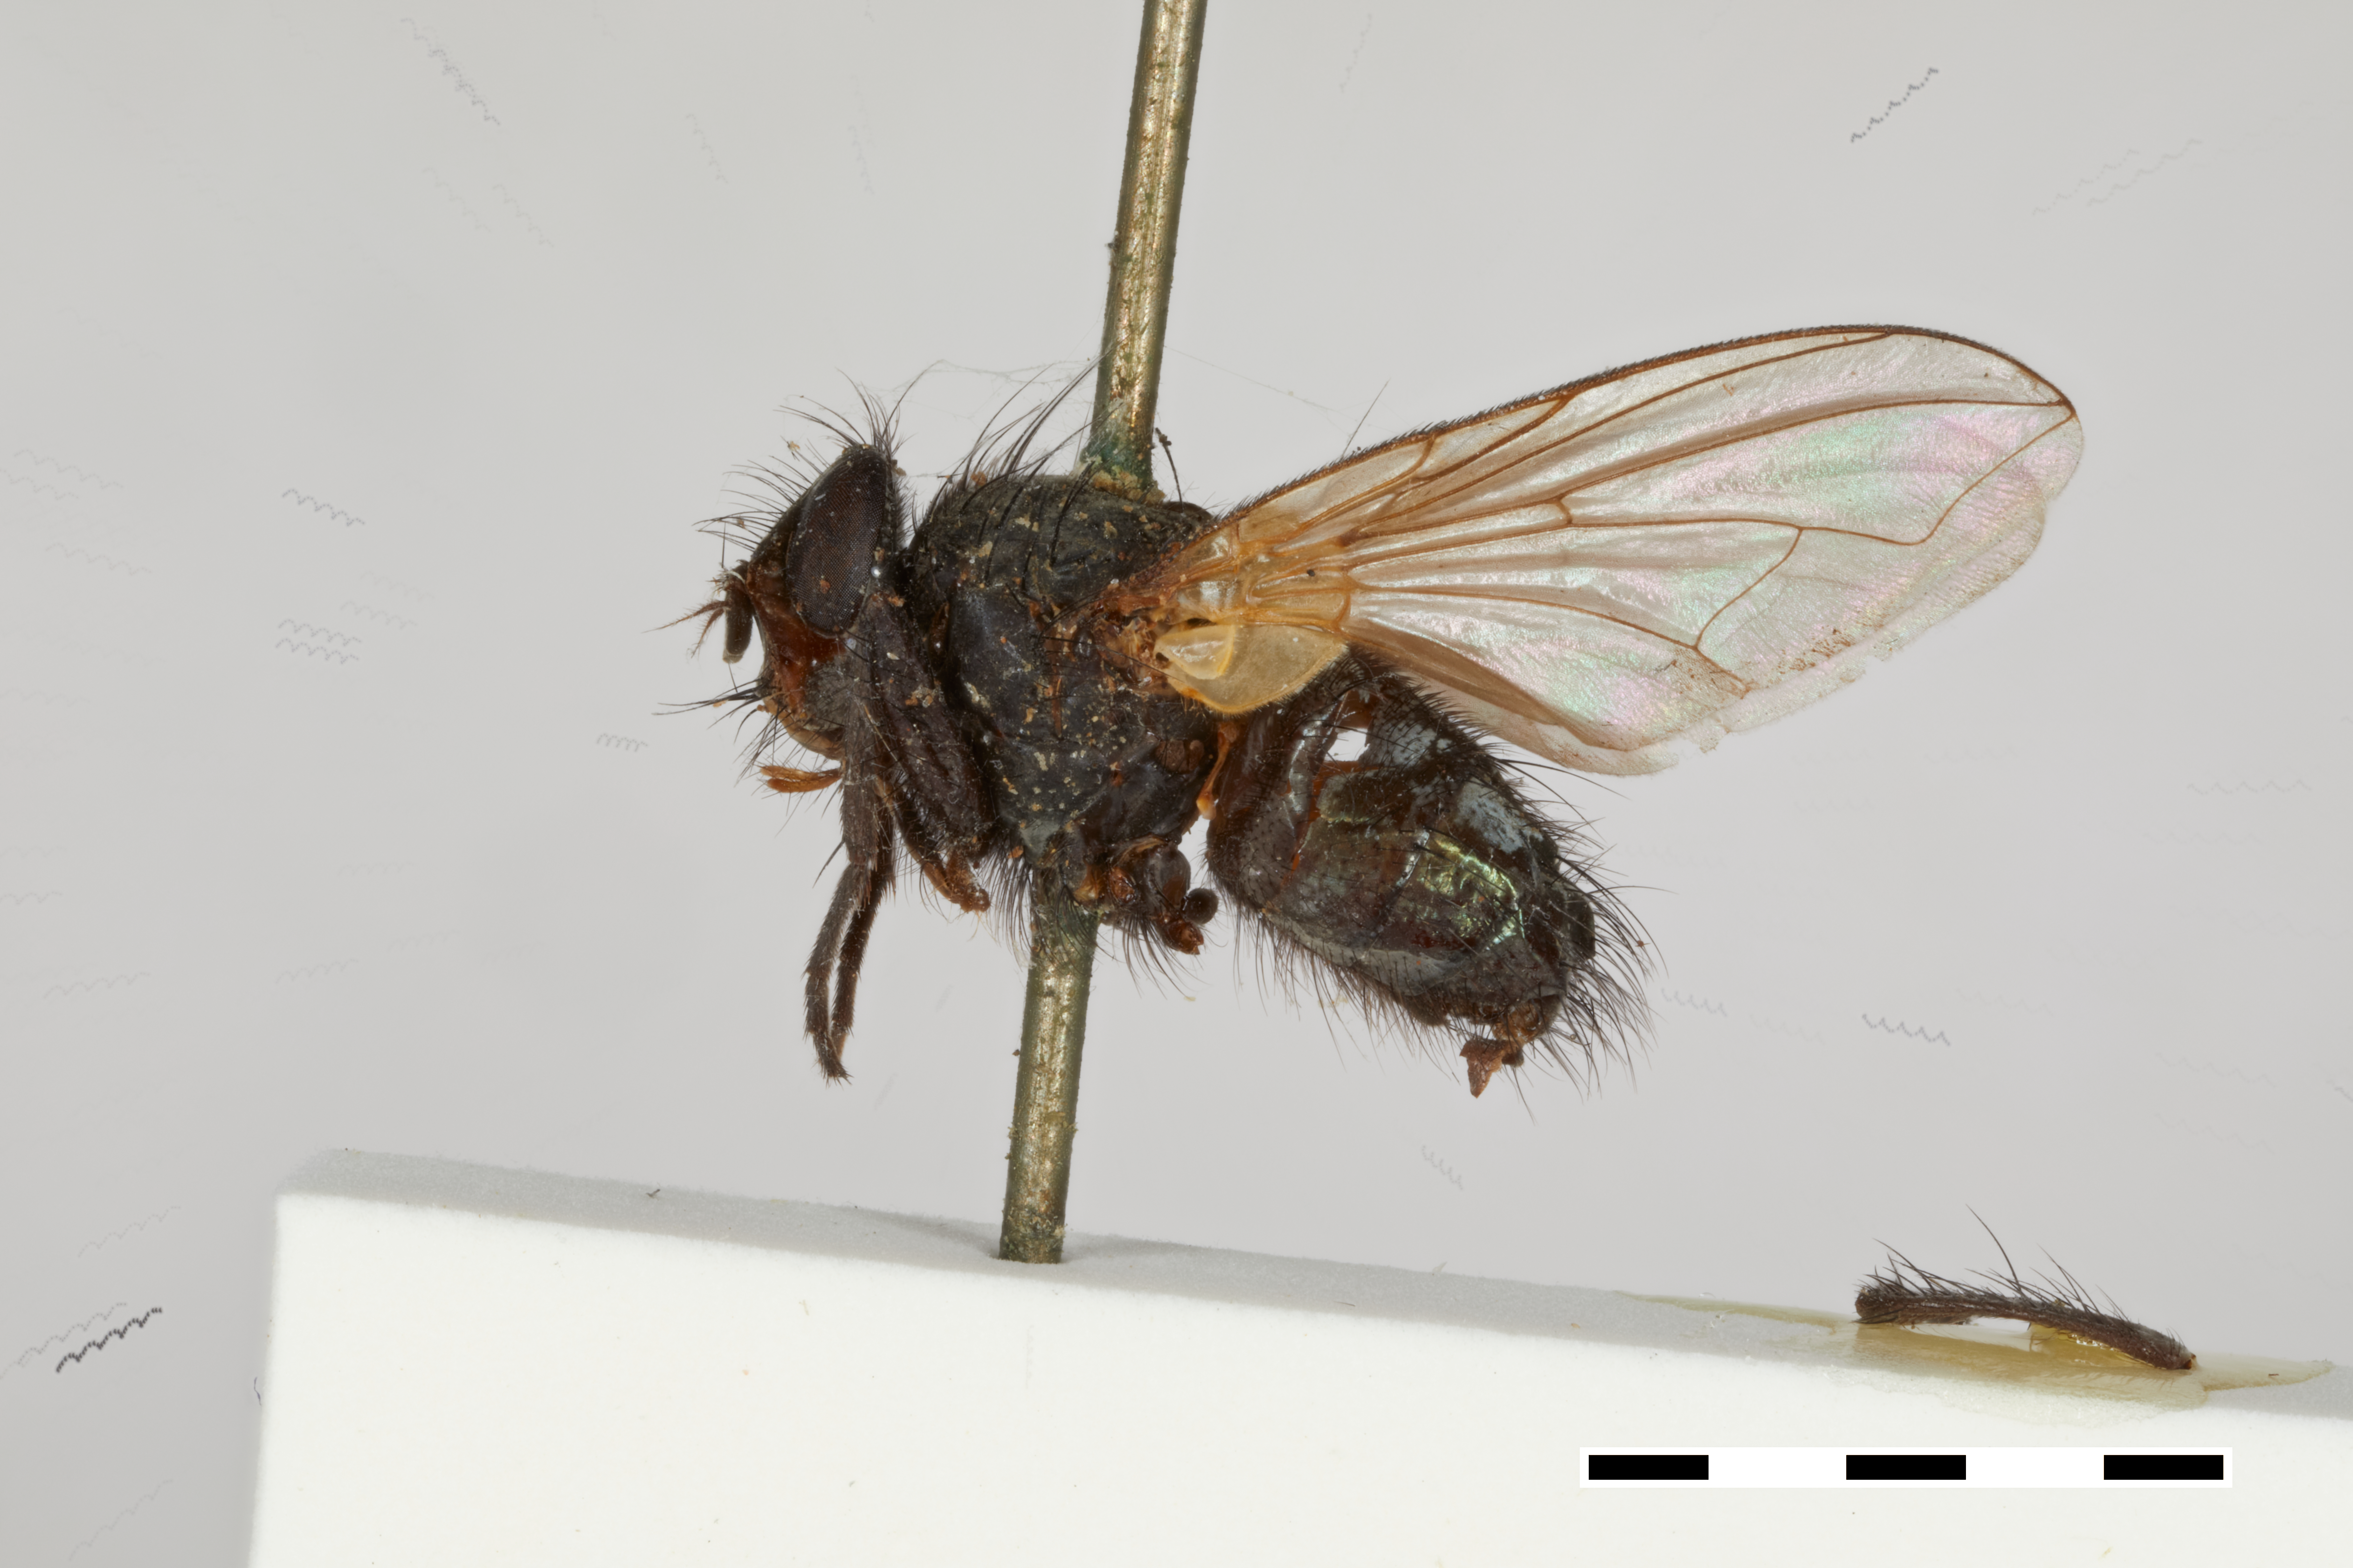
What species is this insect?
Melinda hokkaidensis
